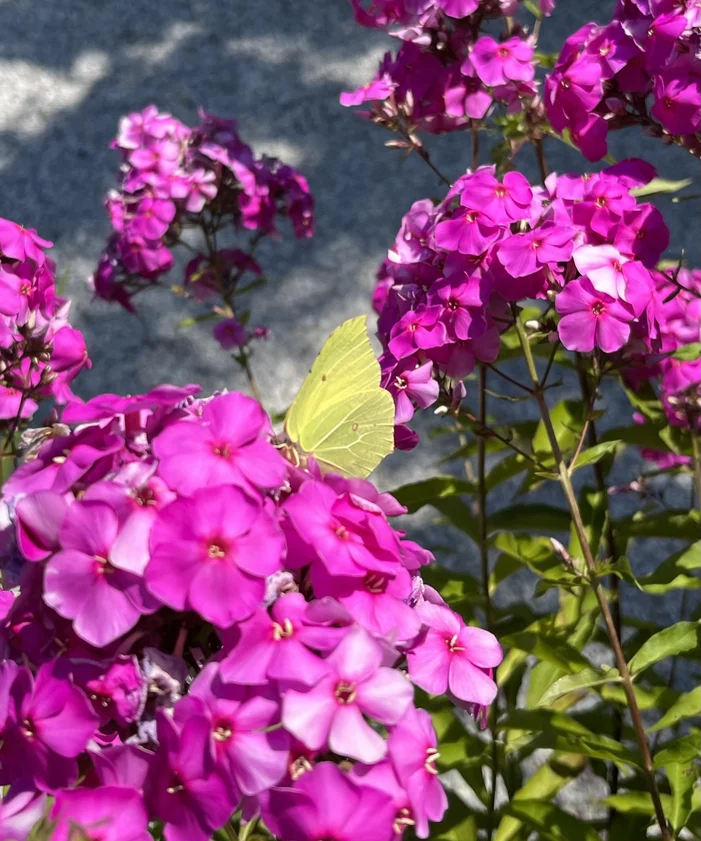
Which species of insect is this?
Gonepteryx rhamni
